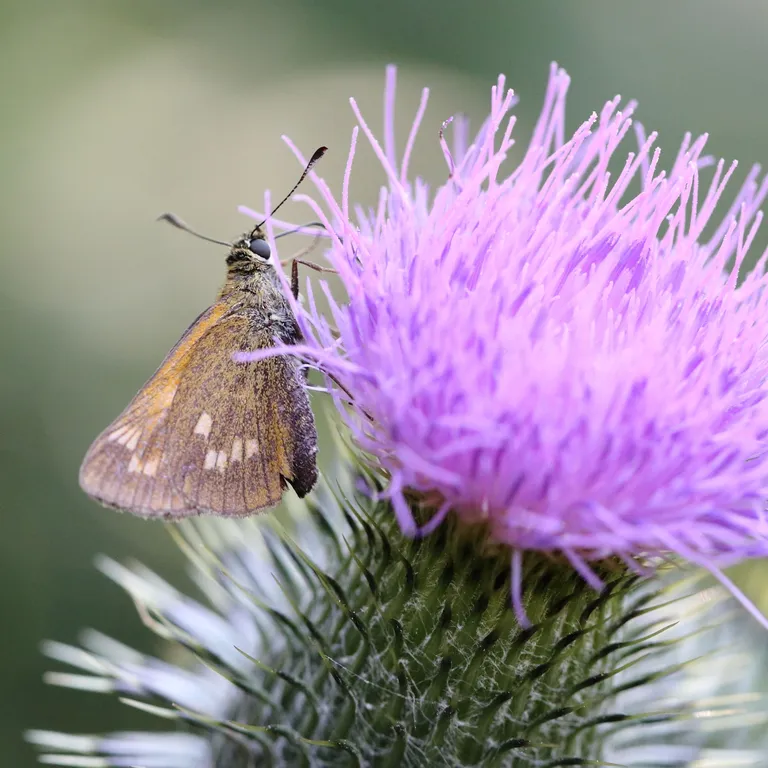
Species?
Ochlodes sylvanus (also Ochlodes venata)
